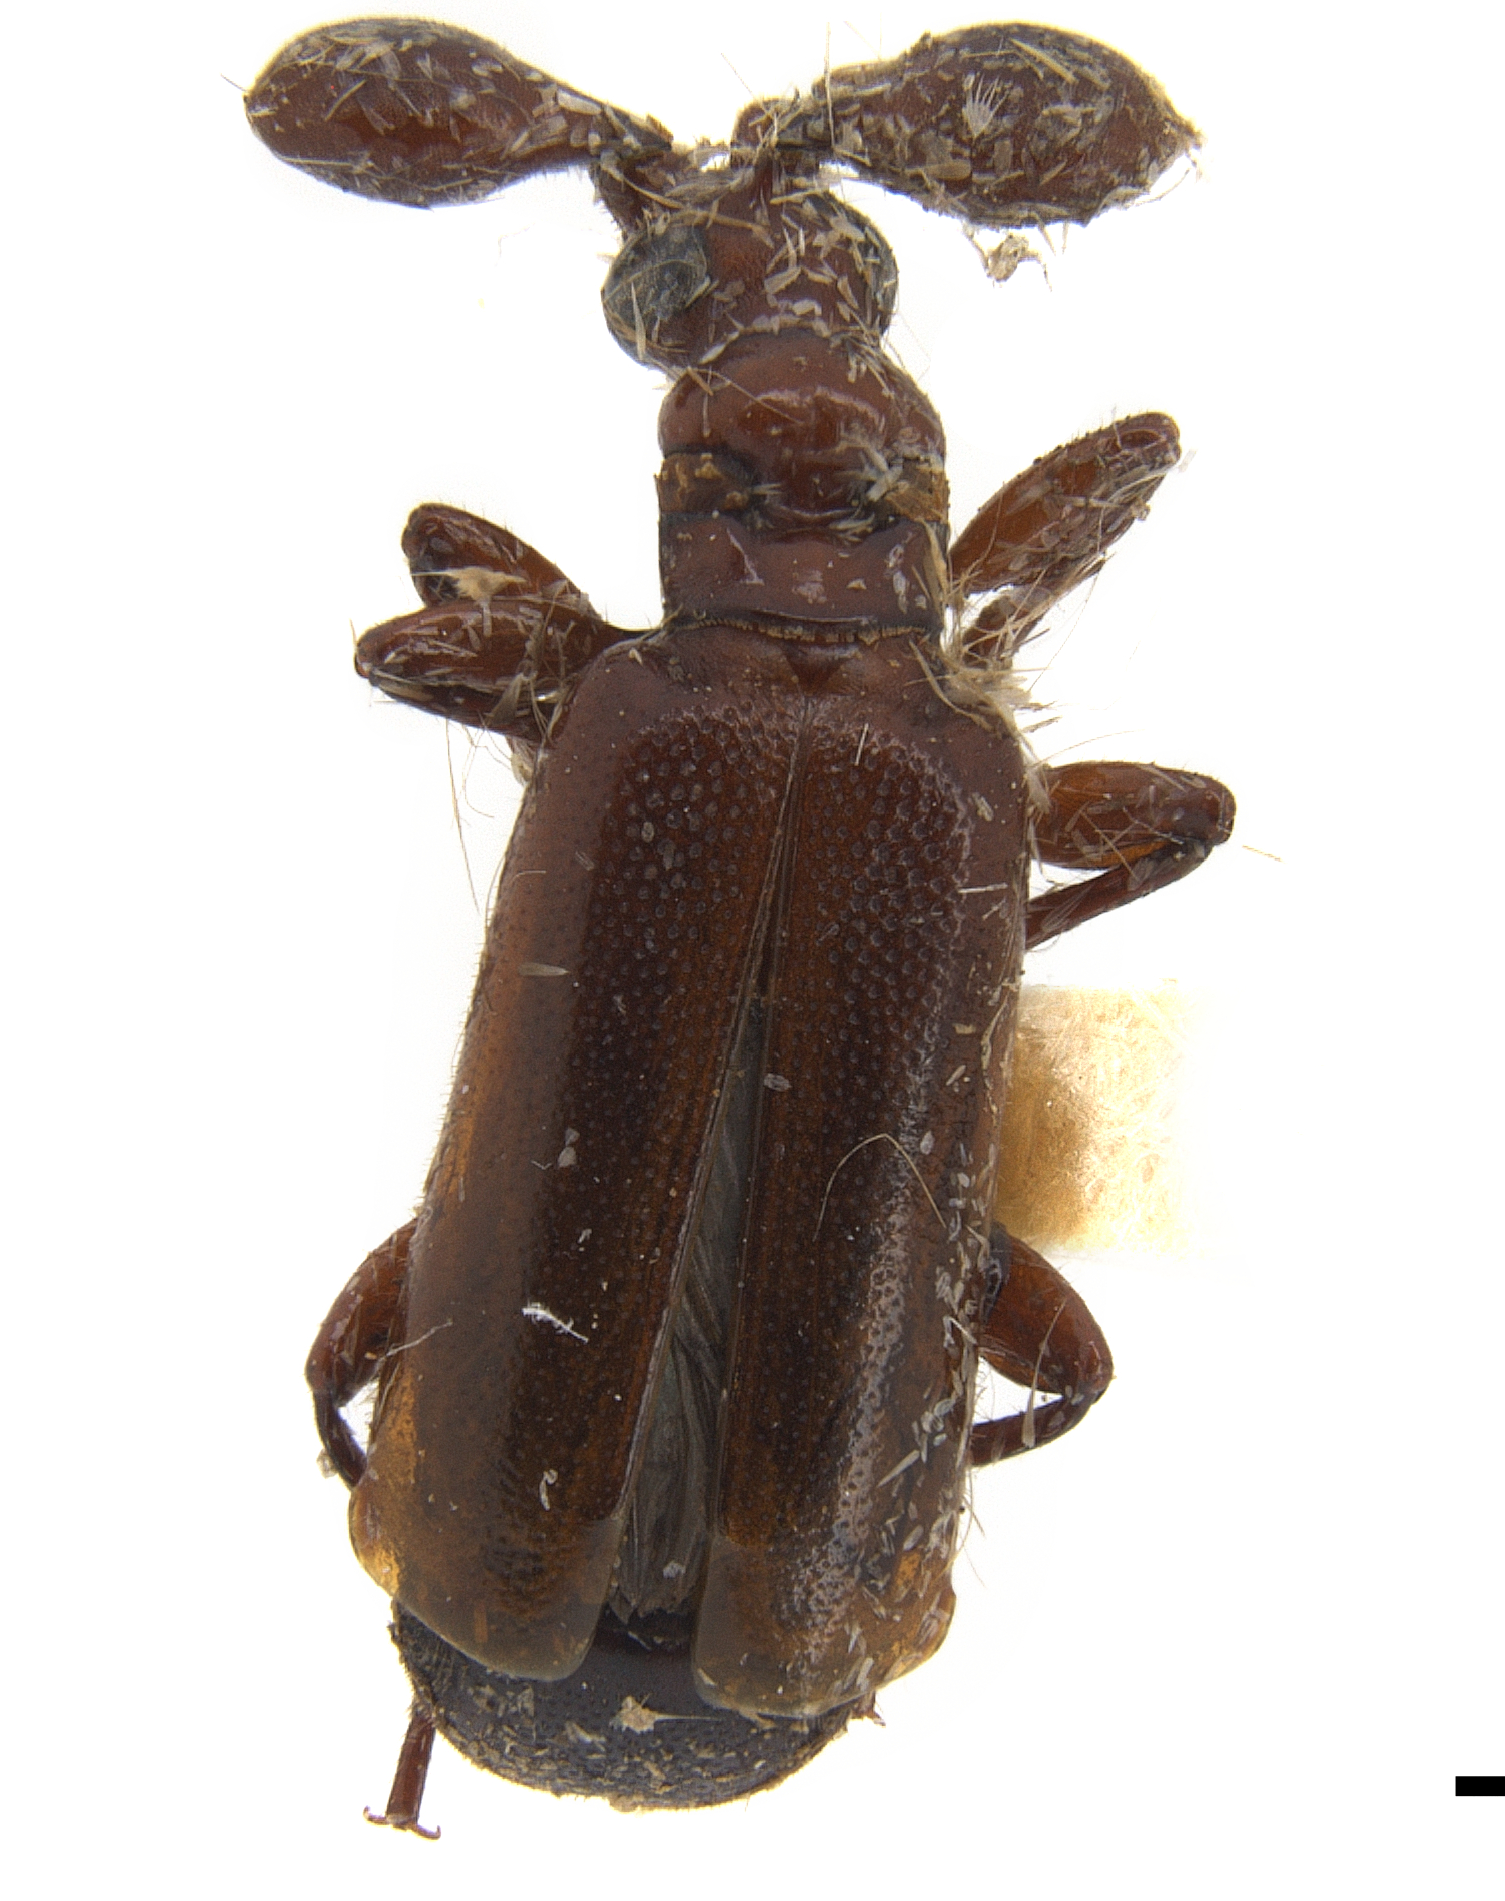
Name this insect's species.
Paussus cridae
